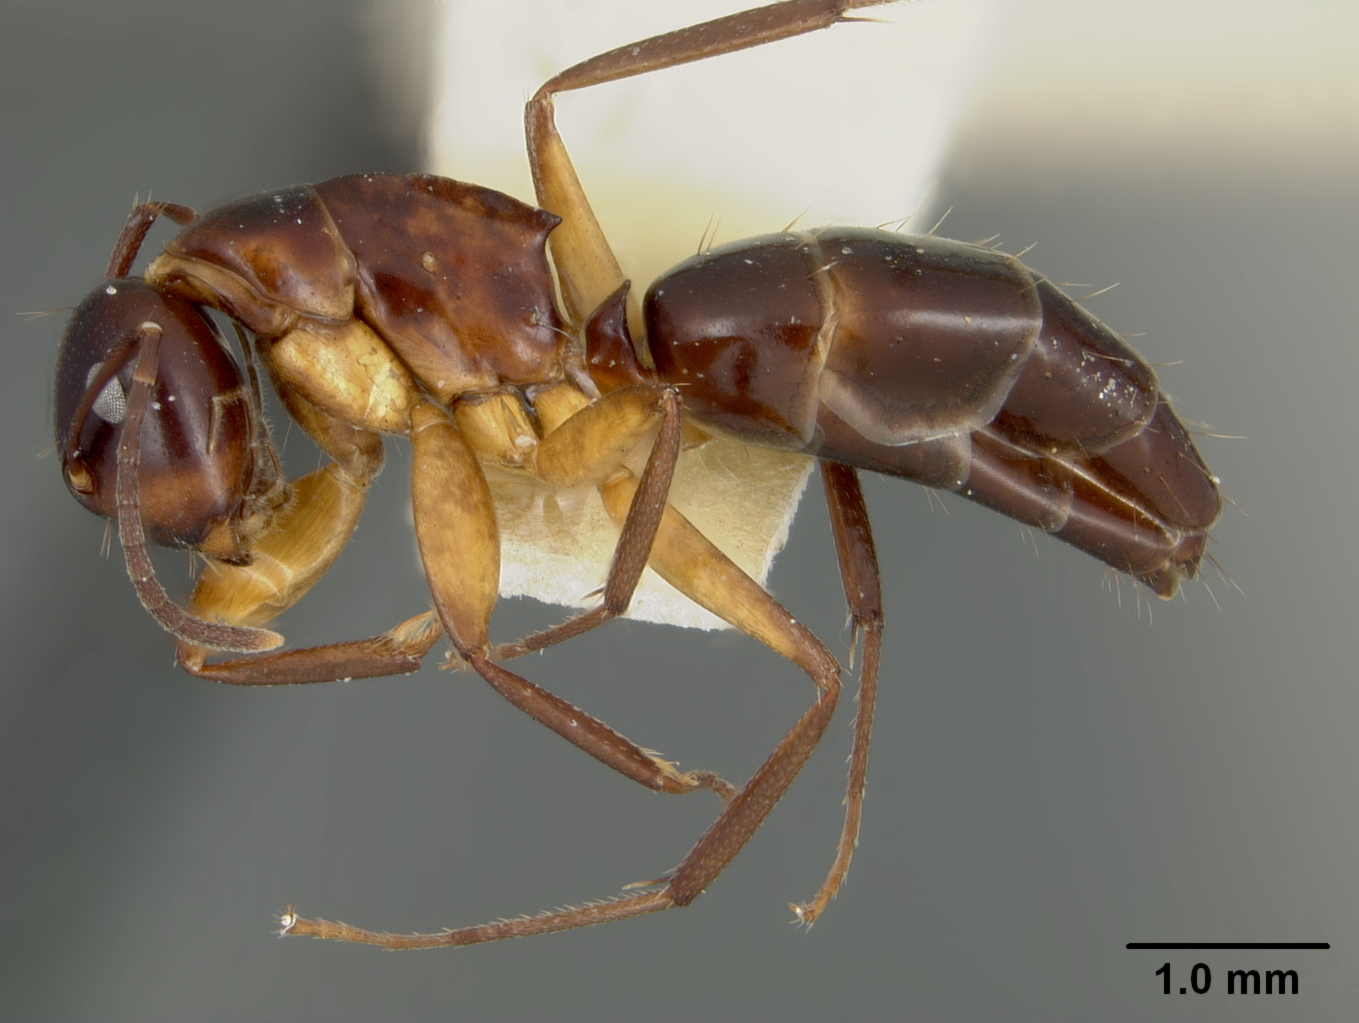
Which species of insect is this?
Camponotus laminatus
